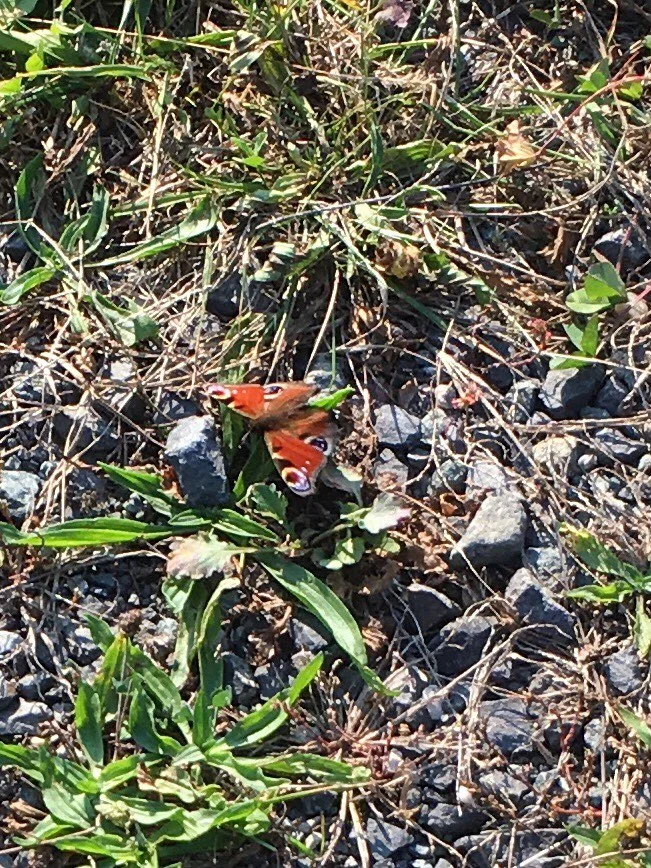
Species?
Aglais io
